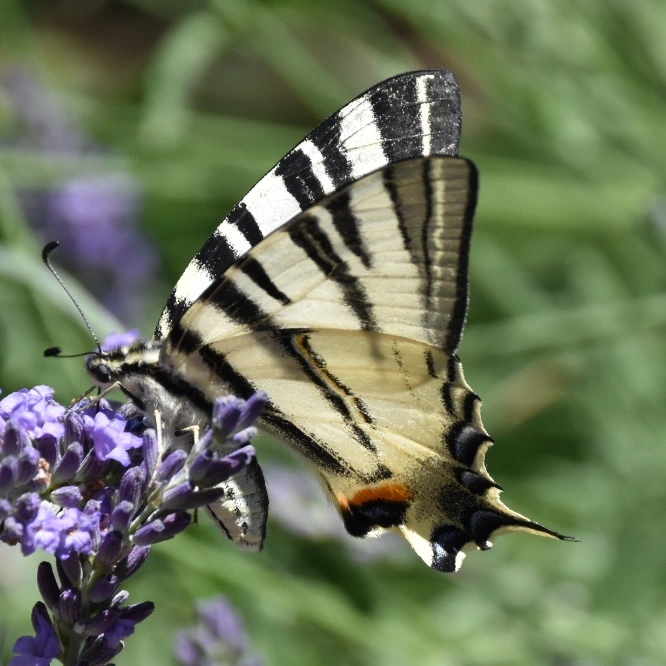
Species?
Iphiclides podalirius
